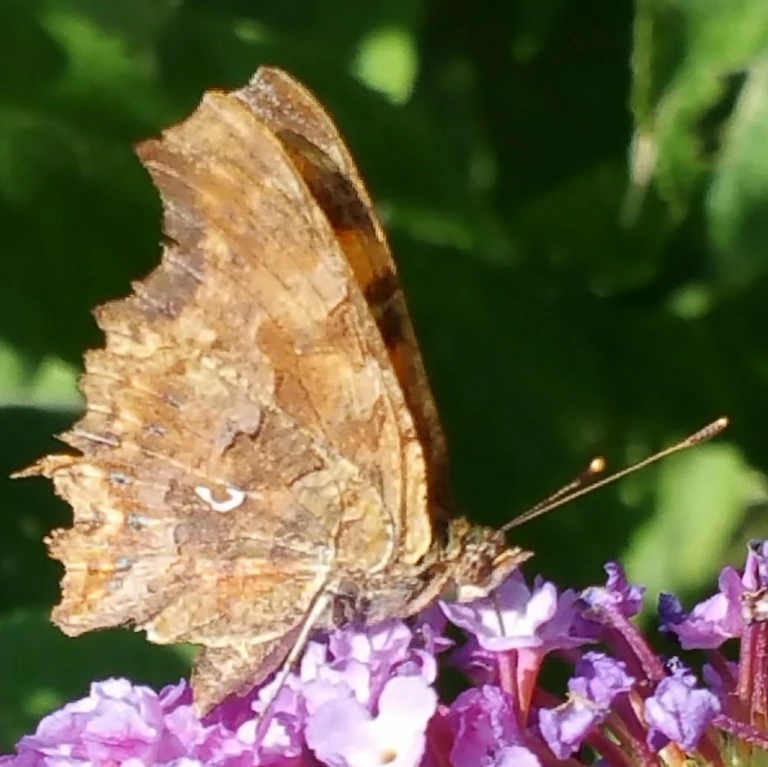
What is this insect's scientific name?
Polygonia c-album
